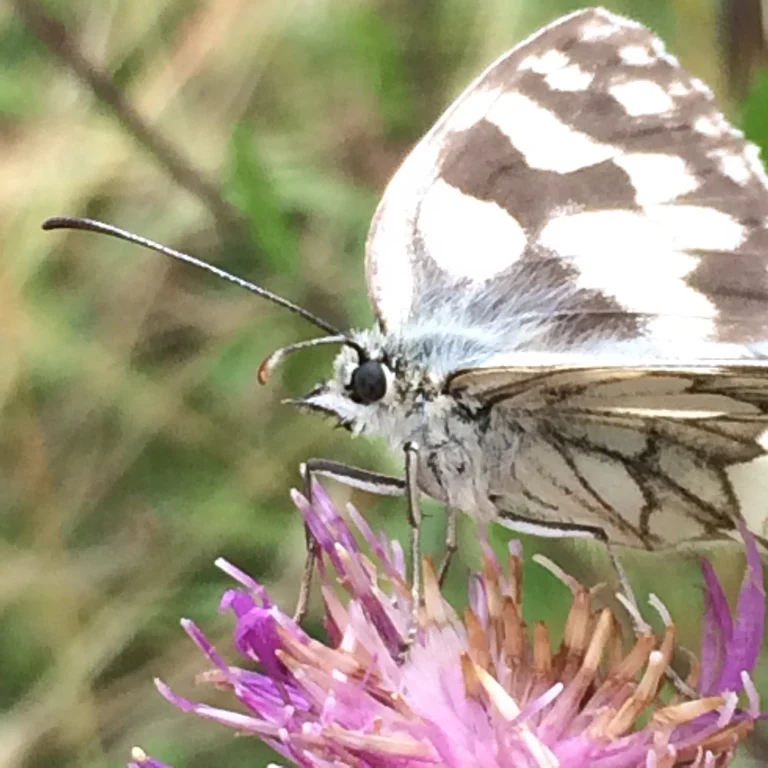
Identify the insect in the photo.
Melanargia galathea
